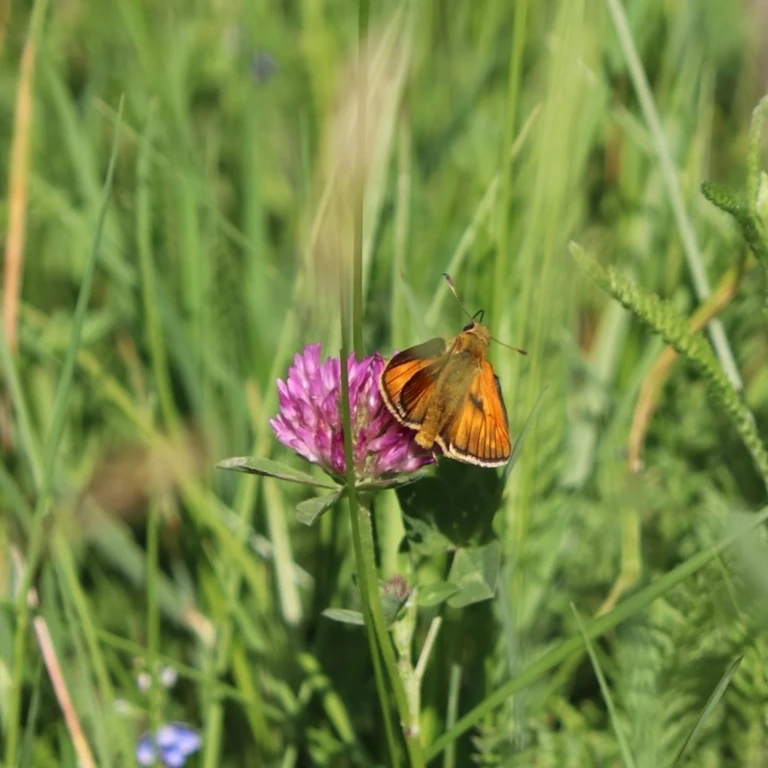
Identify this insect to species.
Ochlodes sylvanus (also Ochlodes venata)
